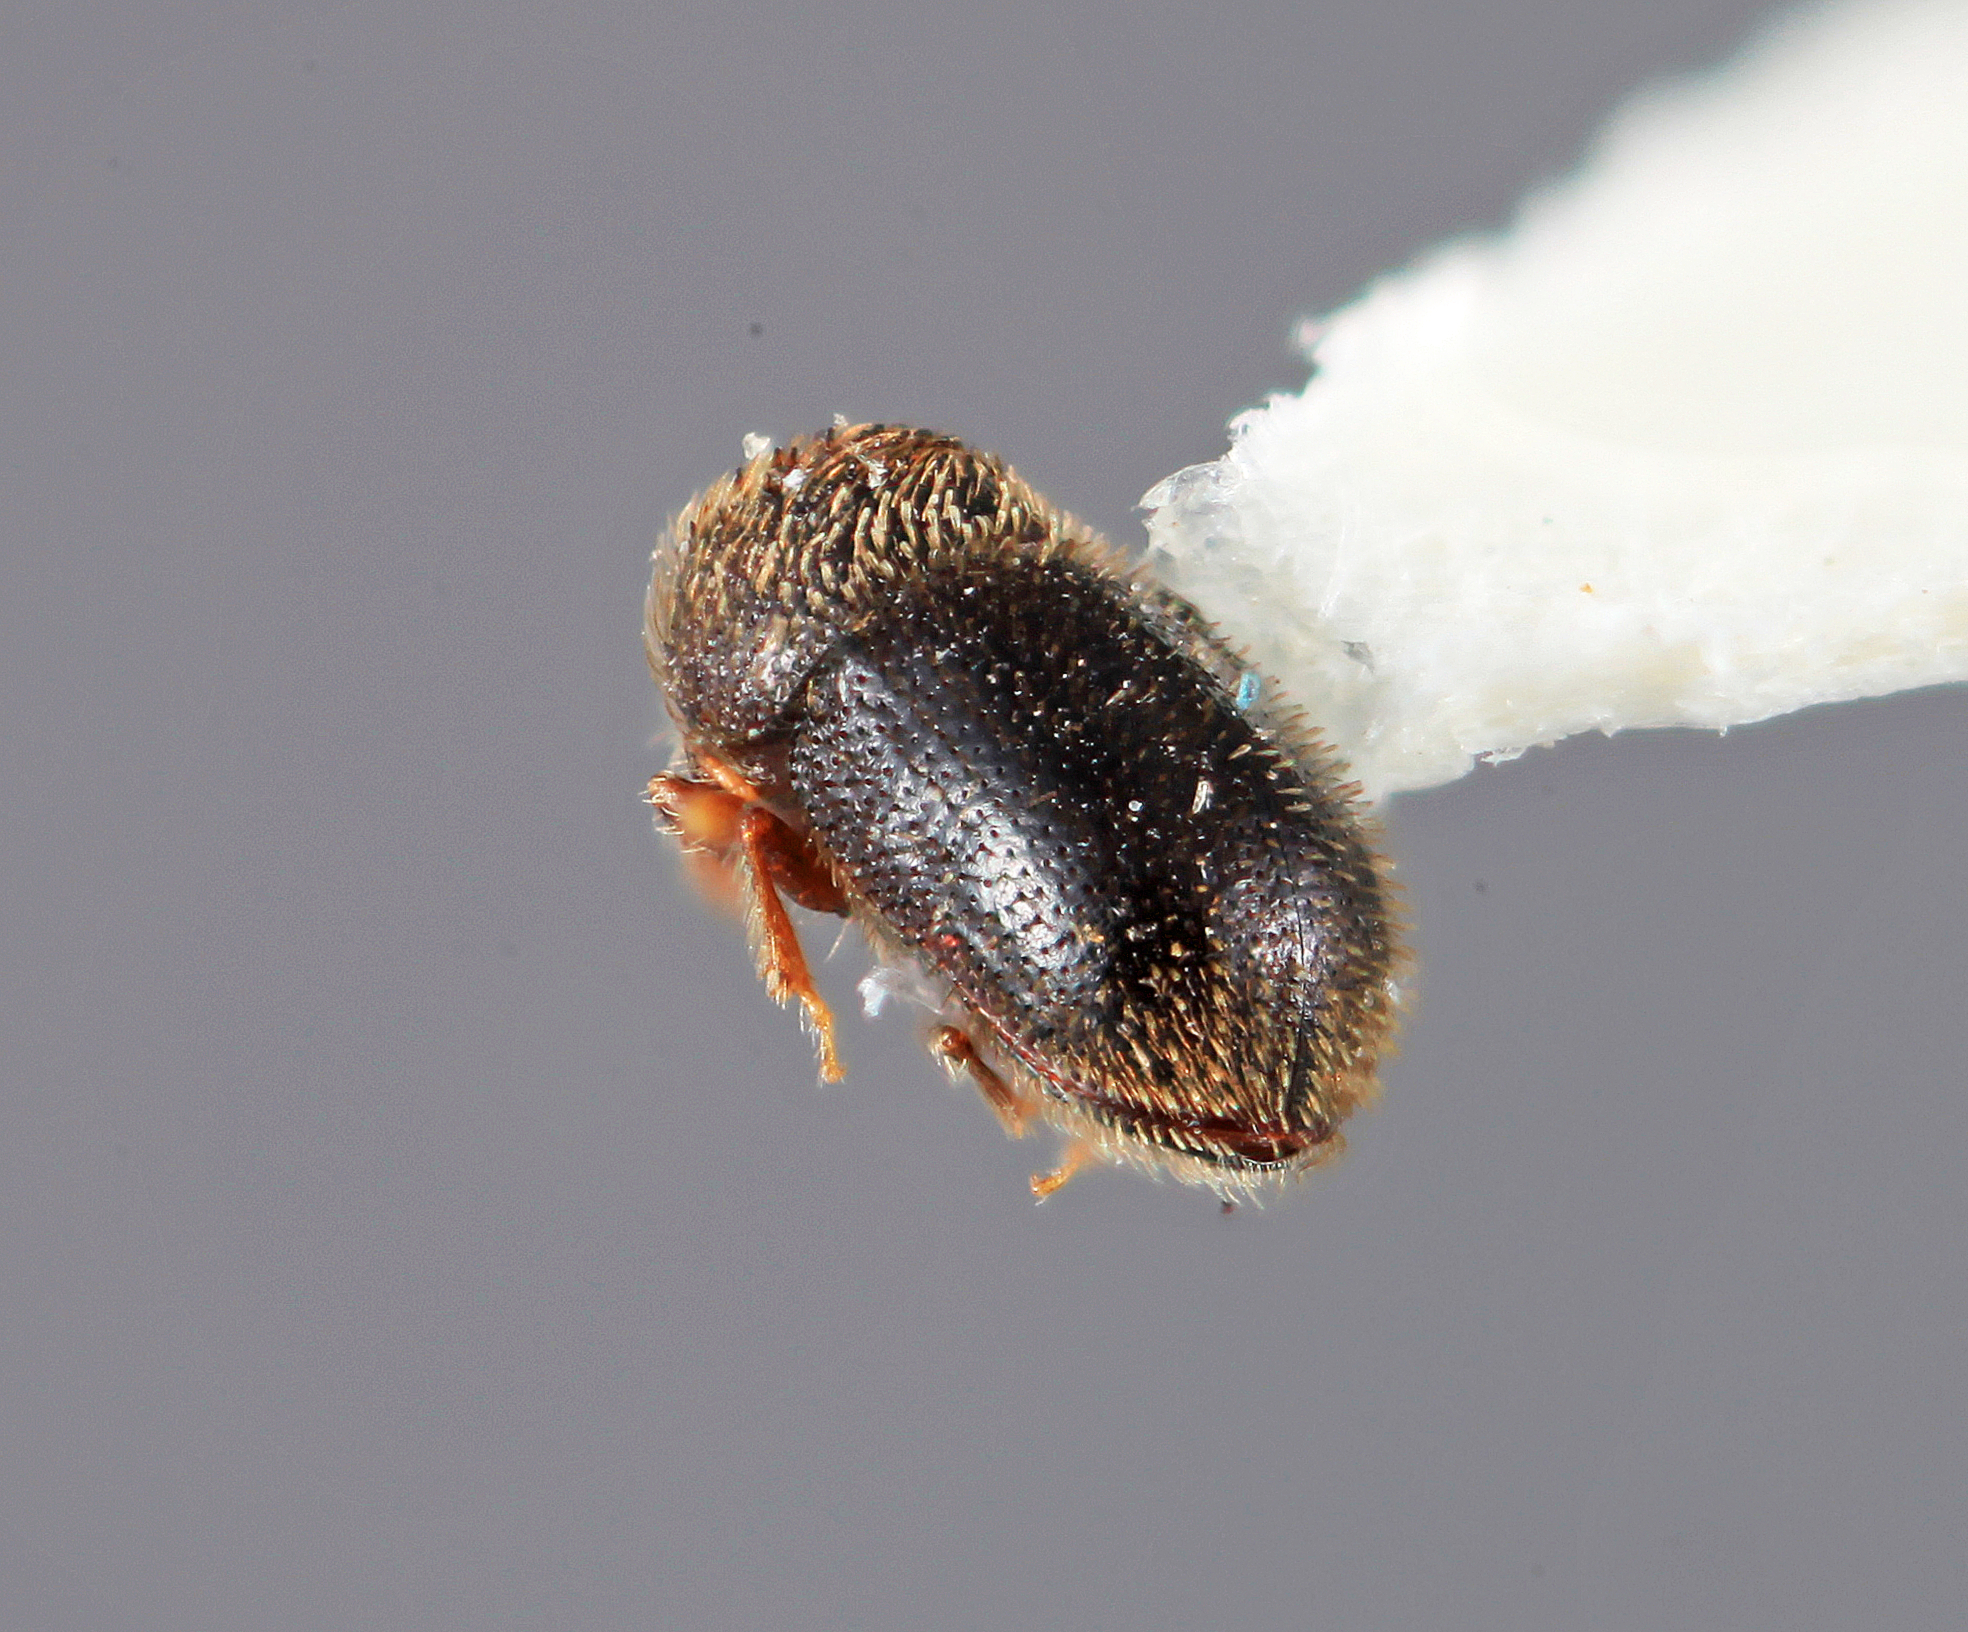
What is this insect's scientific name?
Hypothenemus parvistriatus
